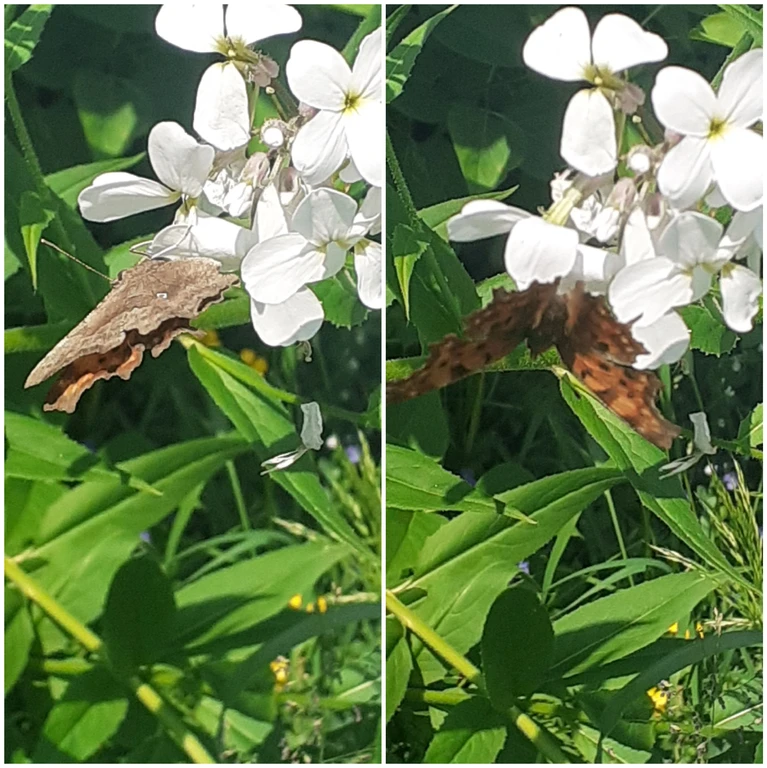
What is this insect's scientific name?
Polygonia c-album
